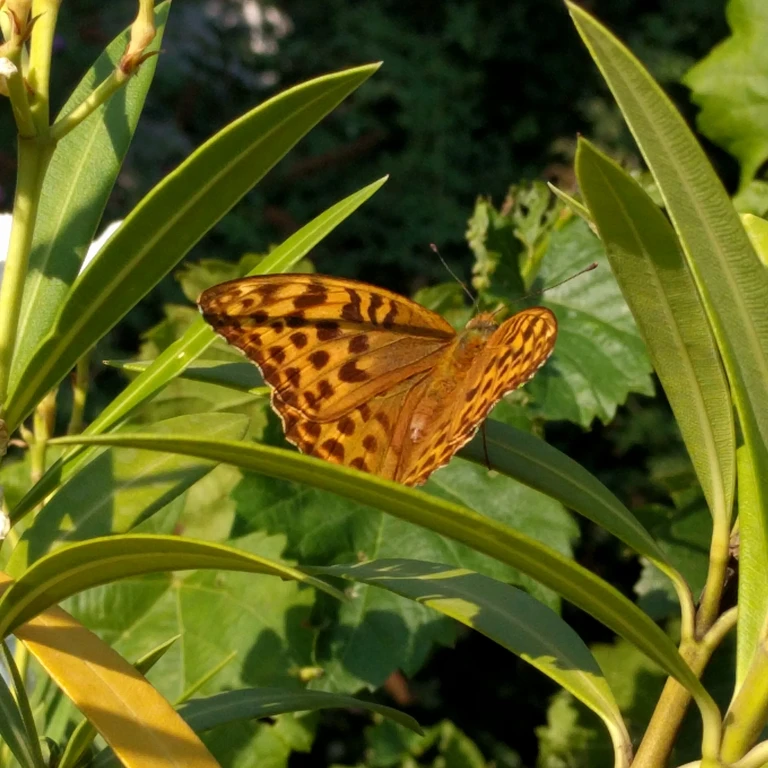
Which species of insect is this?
Argynnis paphia
